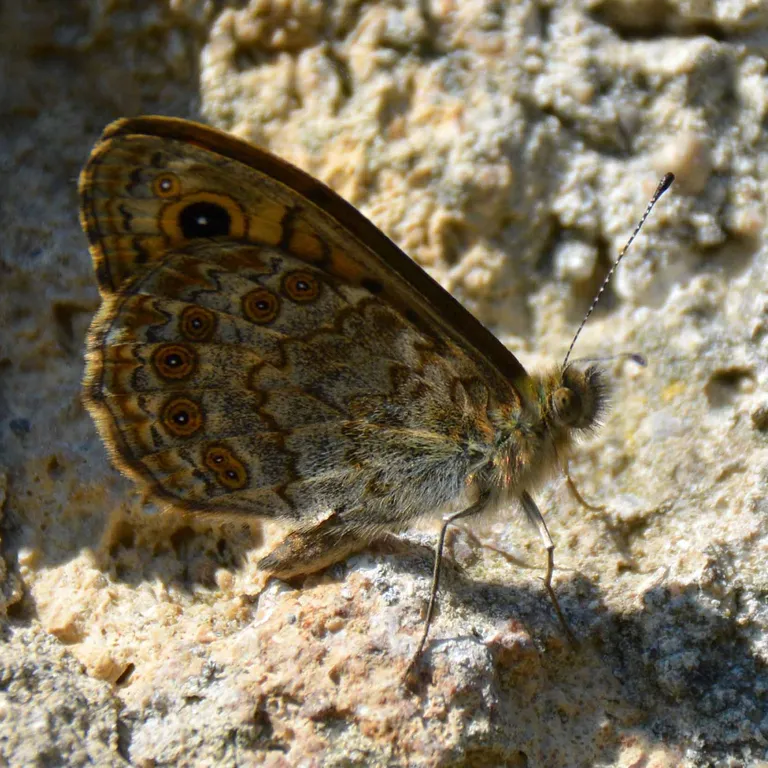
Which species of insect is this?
Lasiommata megera (also Pararge megera)
